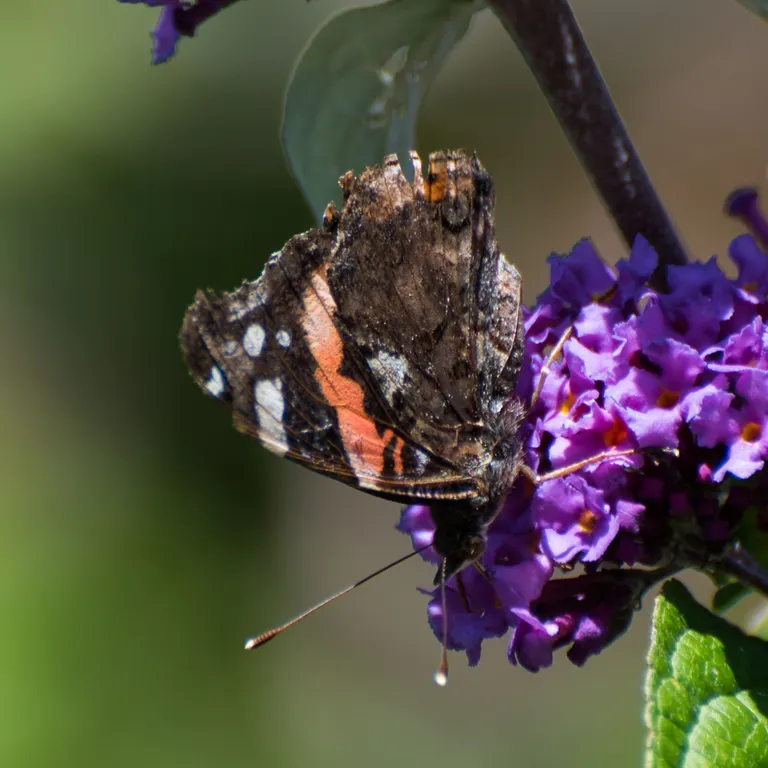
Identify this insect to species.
Vanessa atalanta
